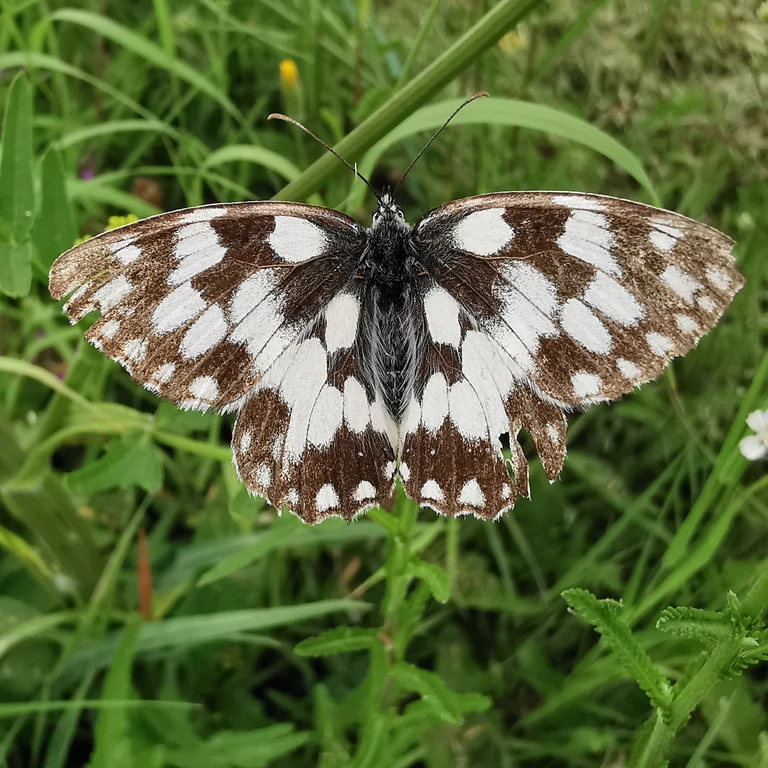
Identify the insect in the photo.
Melanargia galathea
